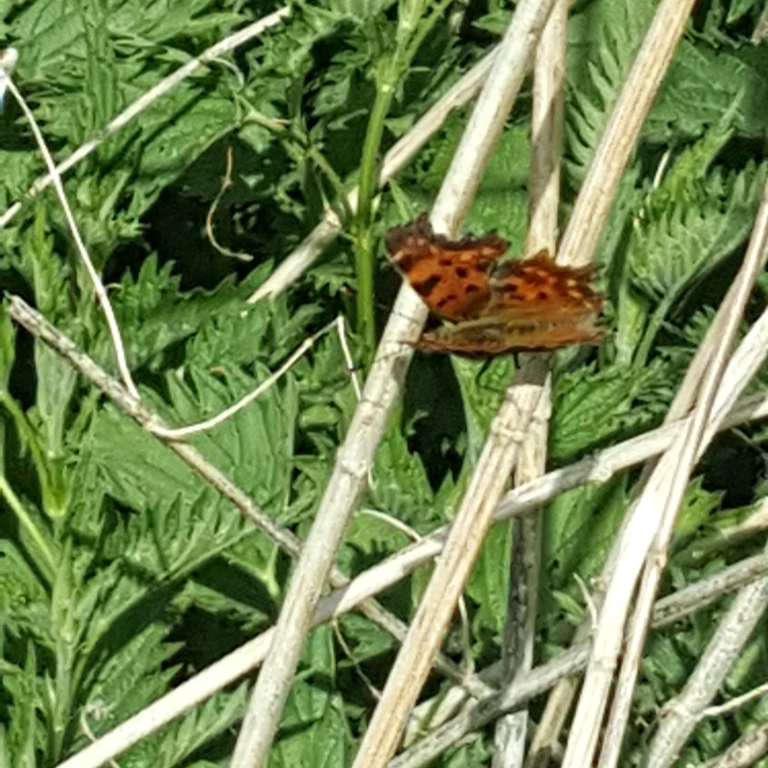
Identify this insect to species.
Polygonia c-album
